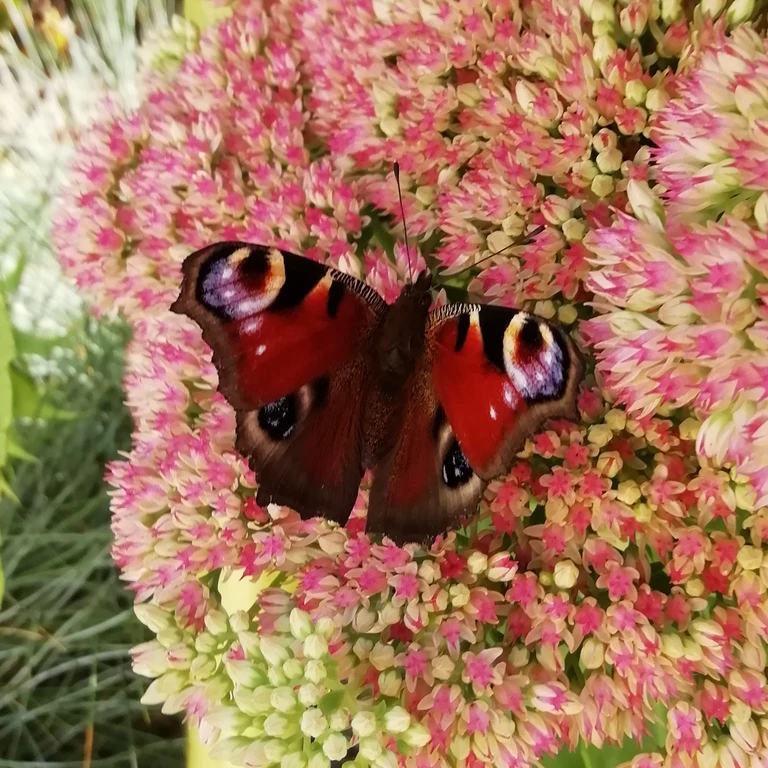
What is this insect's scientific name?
Aglais io
